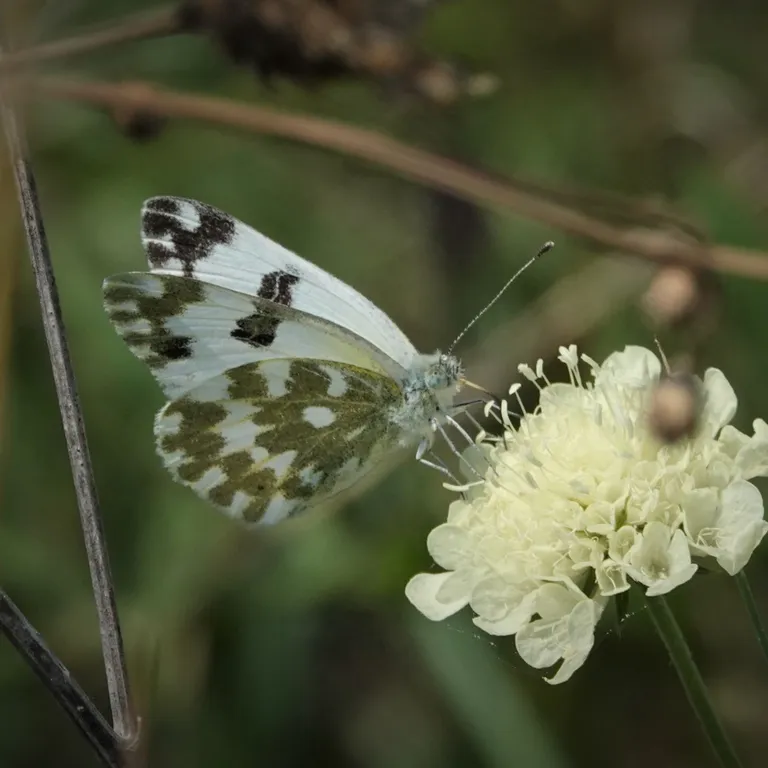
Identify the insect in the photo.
Pontia edusa
